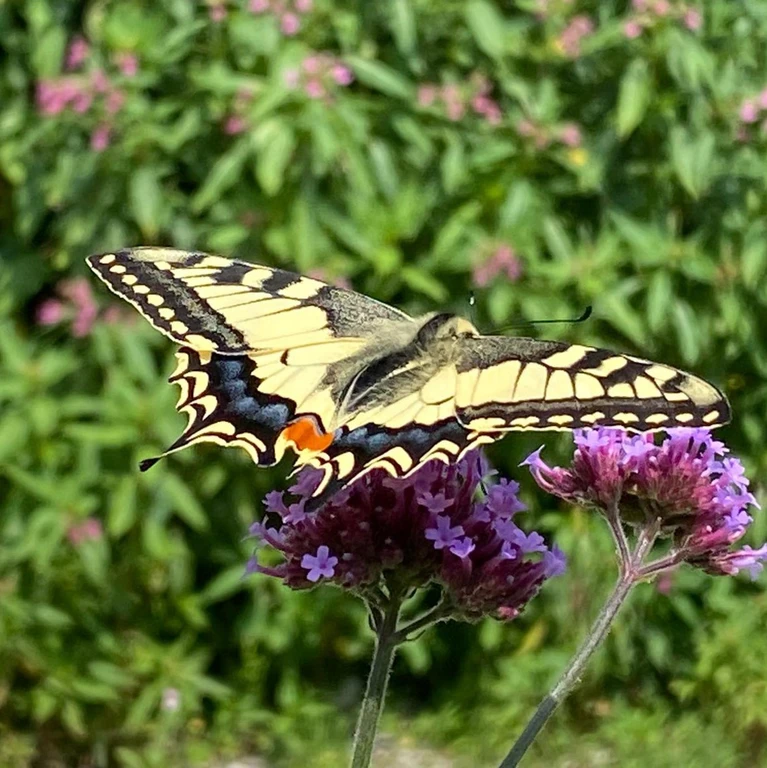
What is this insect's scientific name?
Papilio machaon
